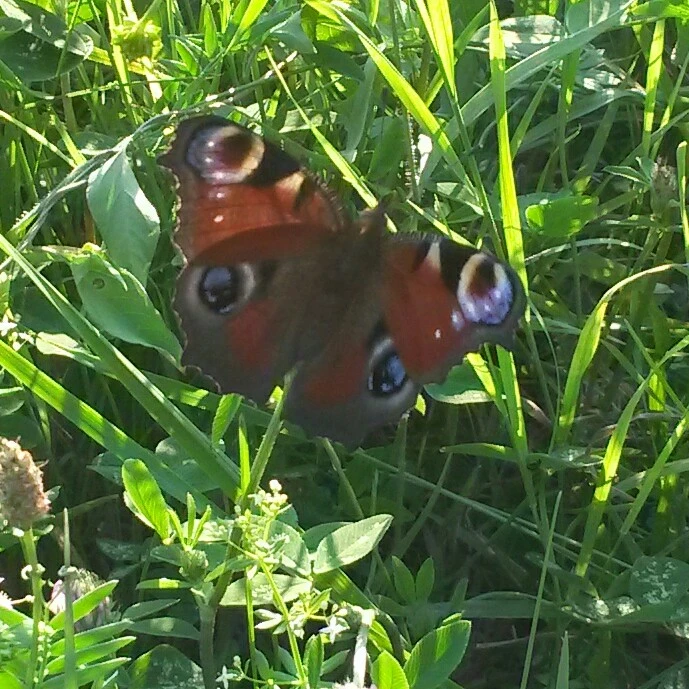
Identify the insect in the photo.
Aglais io
